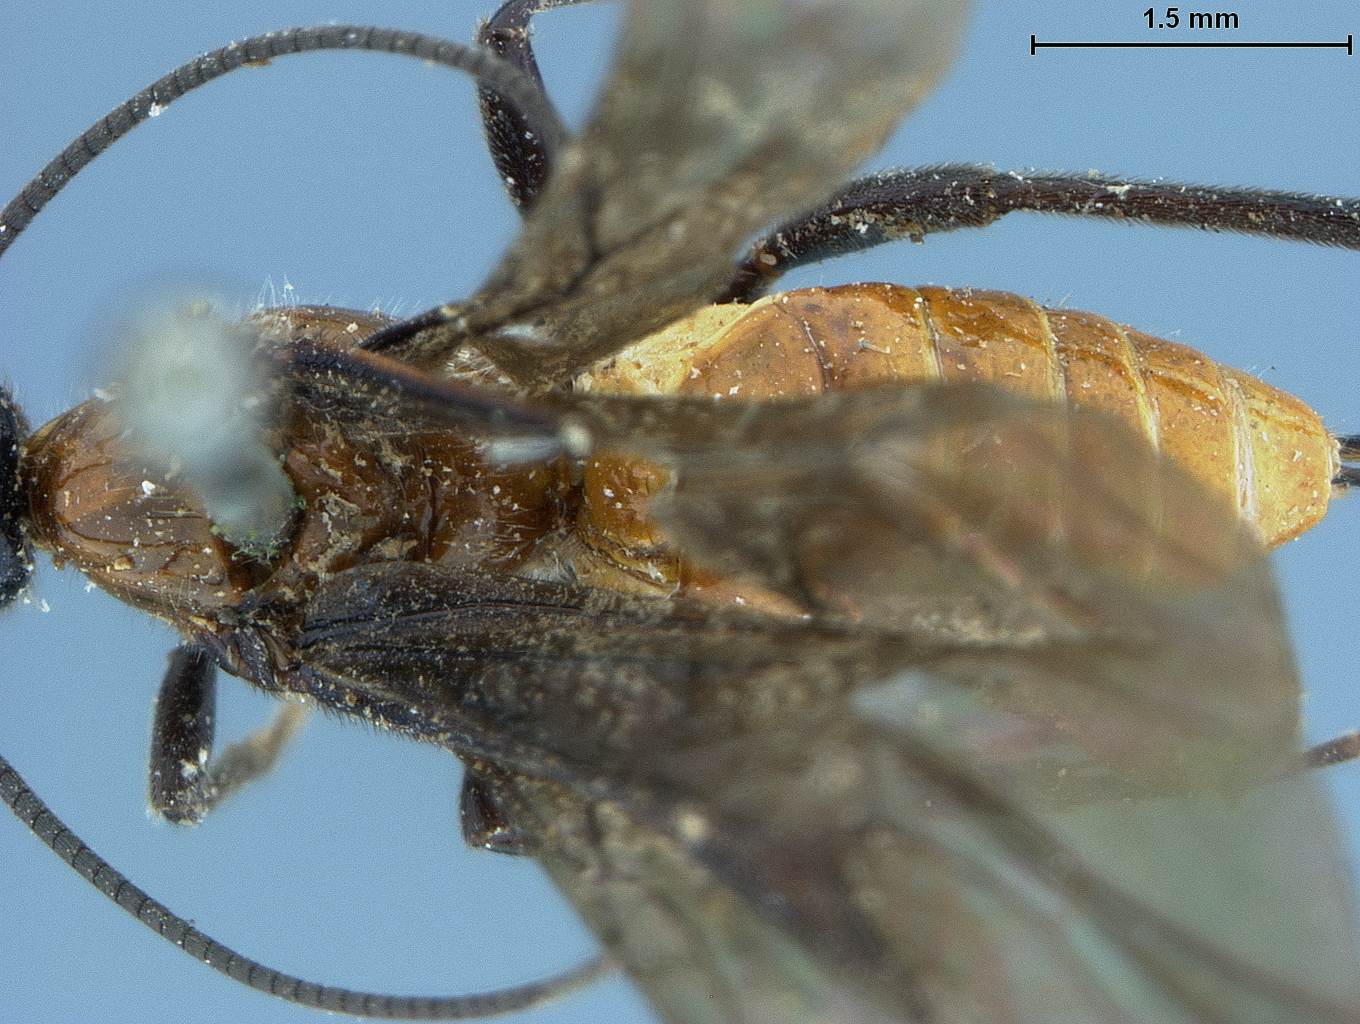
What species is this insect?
Bracon montanensis
